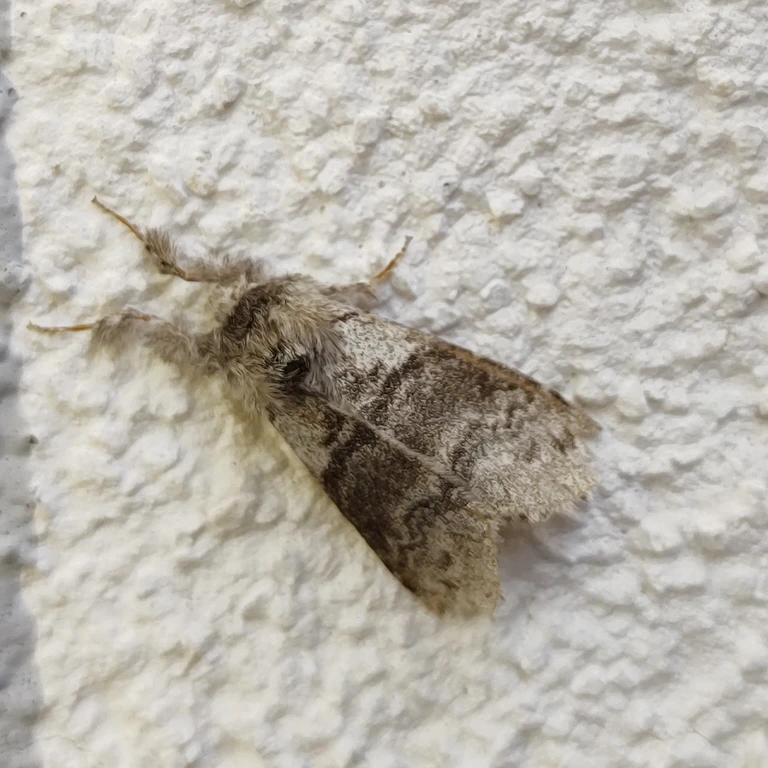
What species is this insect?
Calliteara pudibunda
